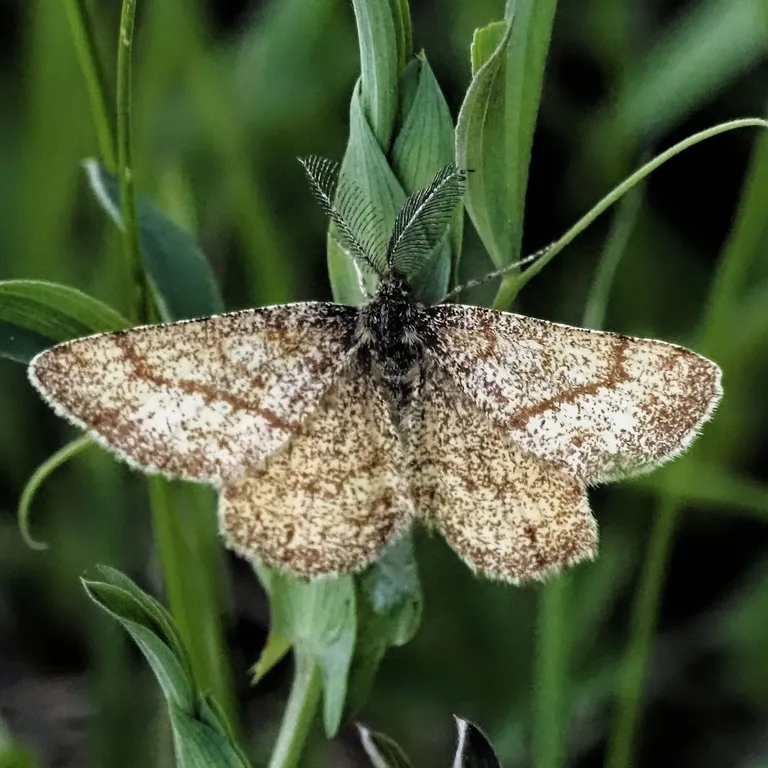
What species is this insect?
Ematurga atomaria
